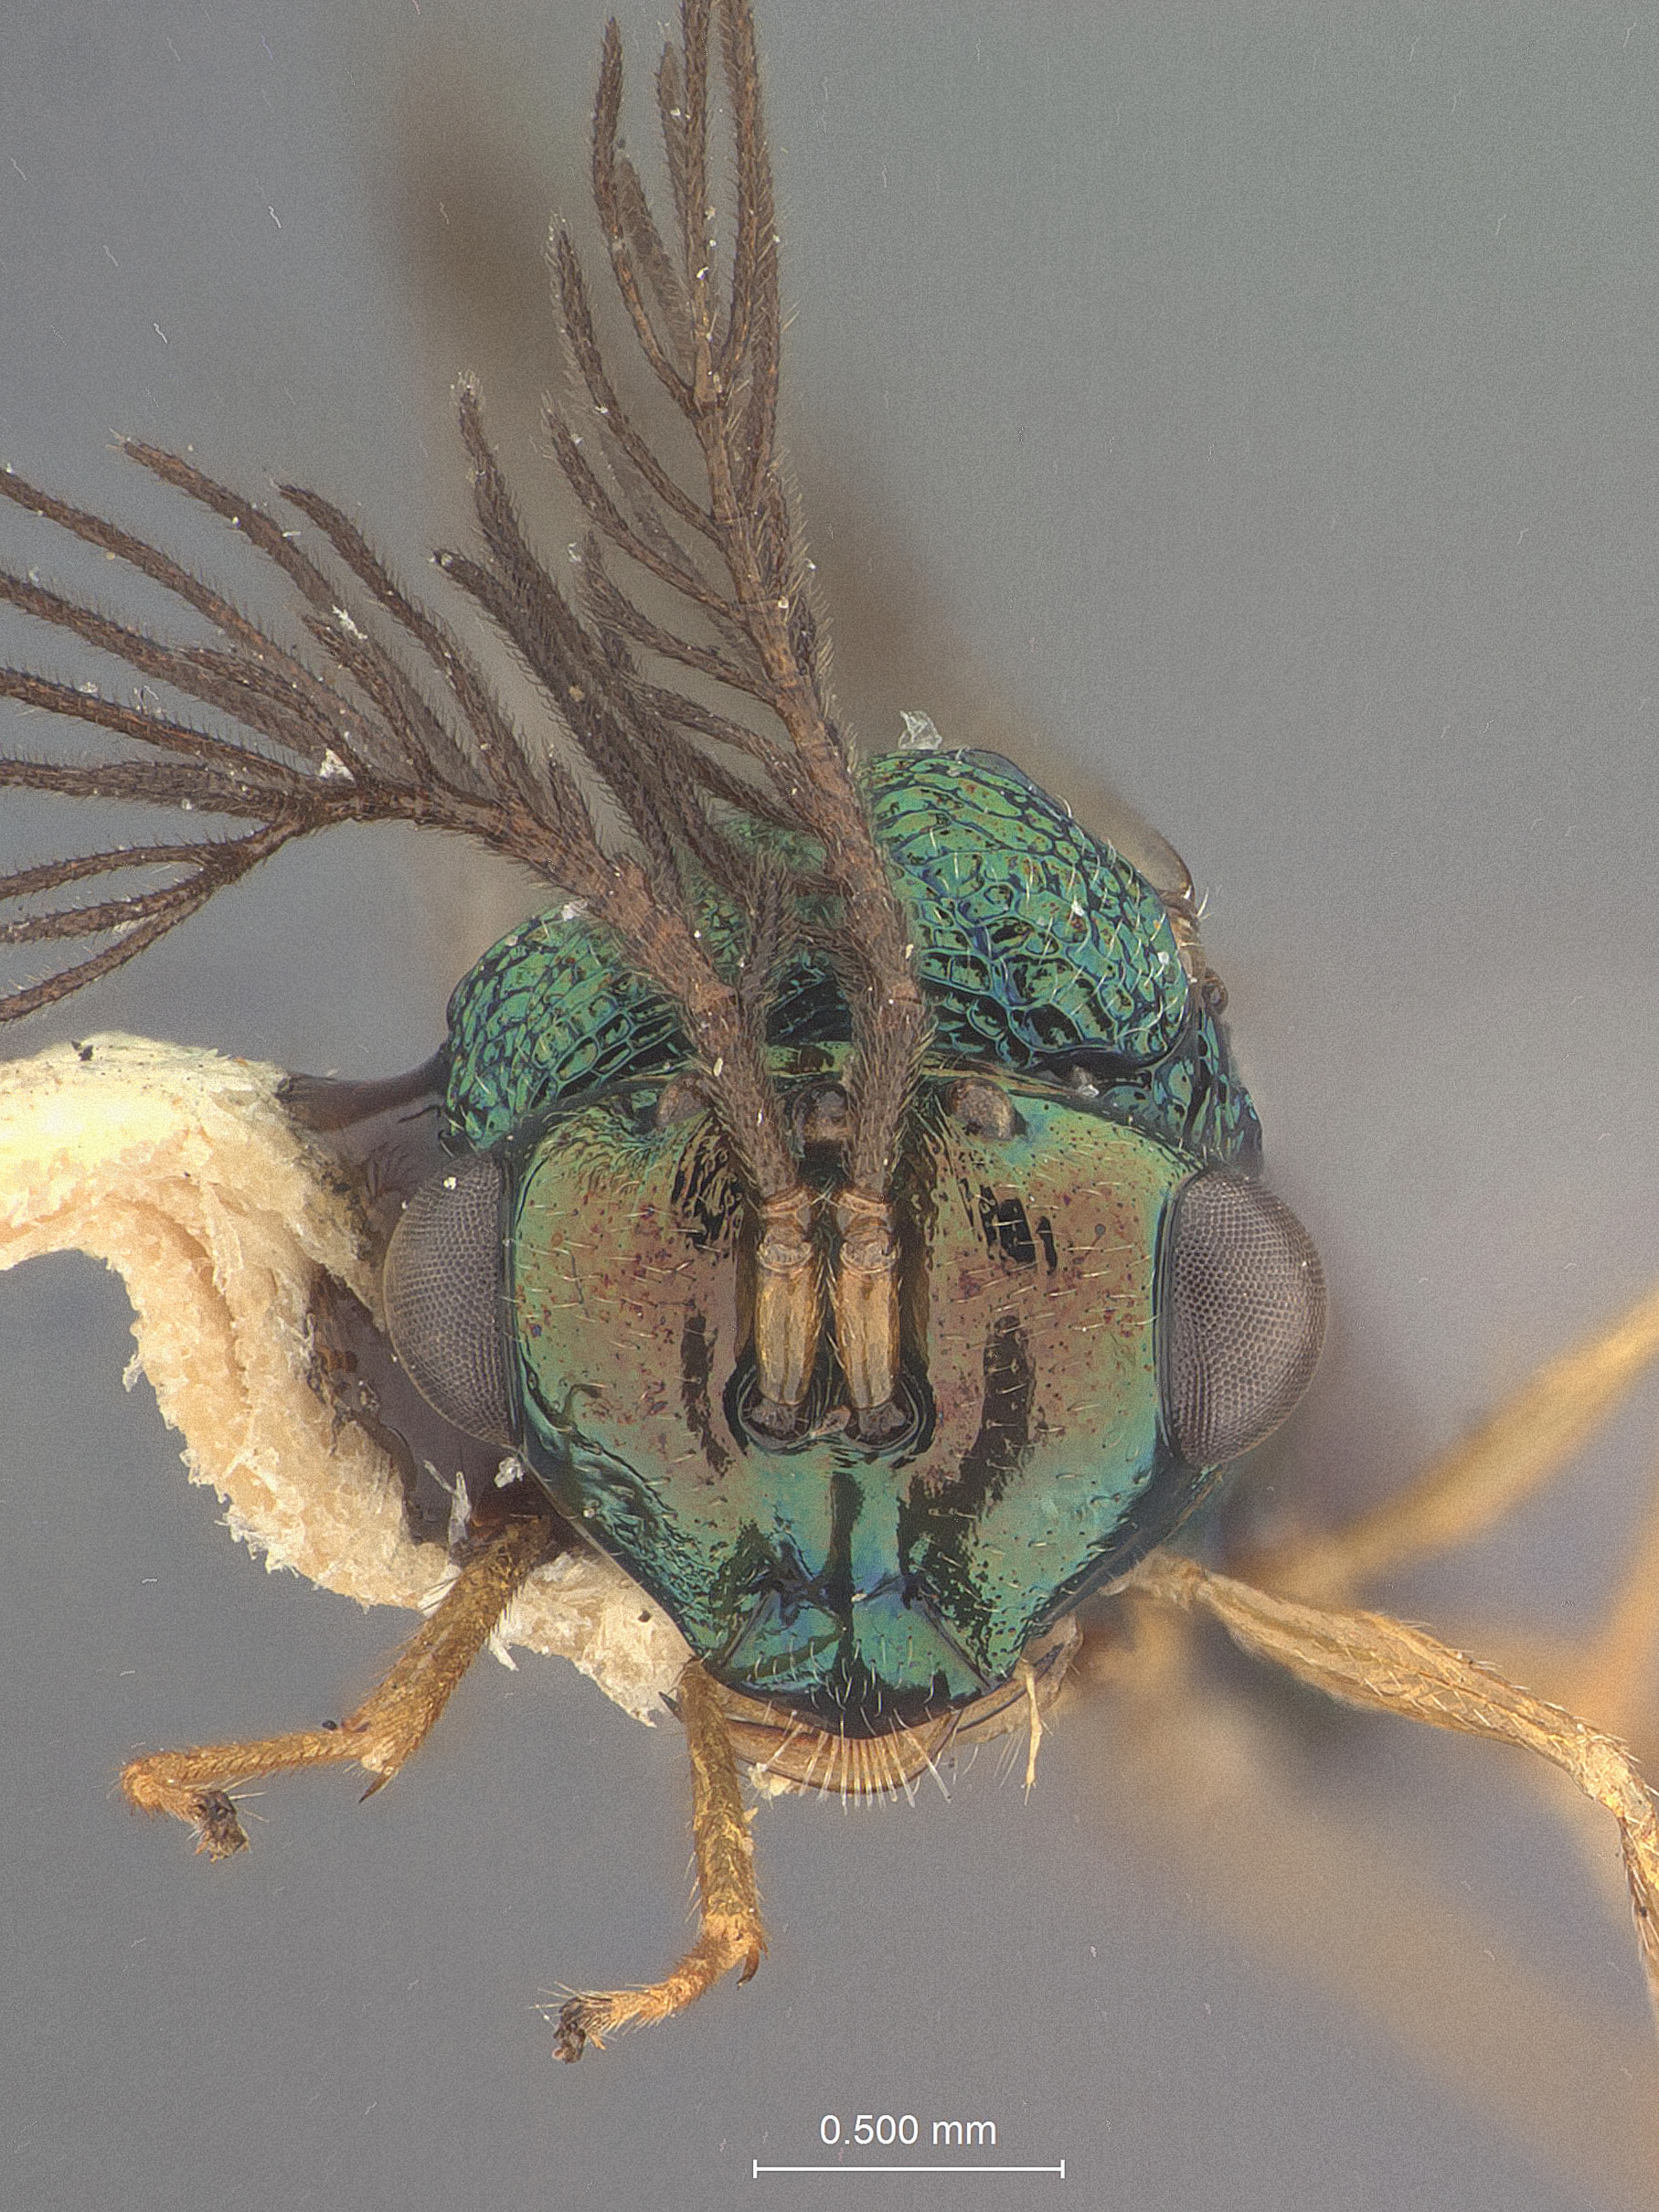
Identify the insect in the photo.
Parachalcura maculata
